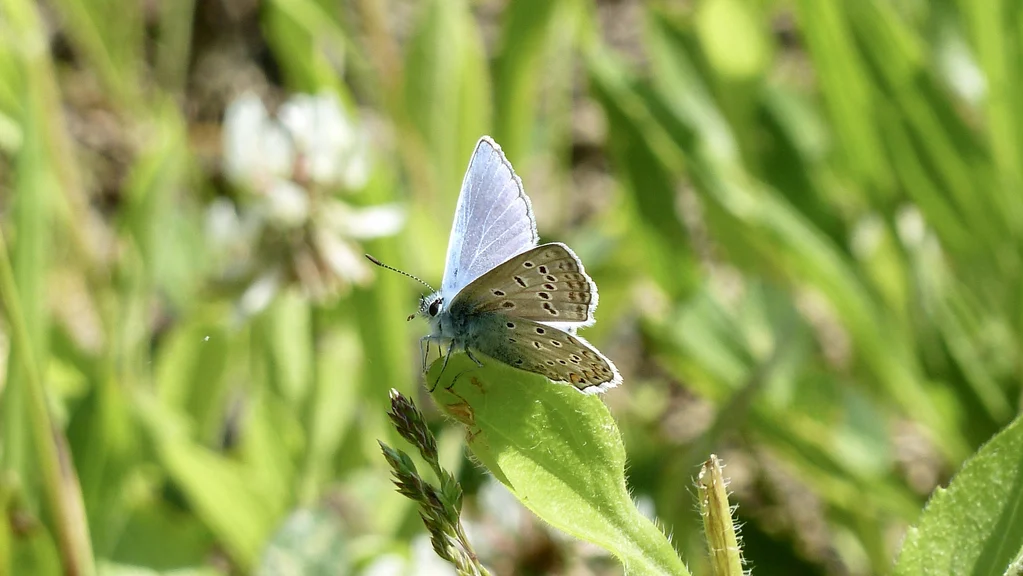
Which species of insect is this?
Polyommatus icarus
